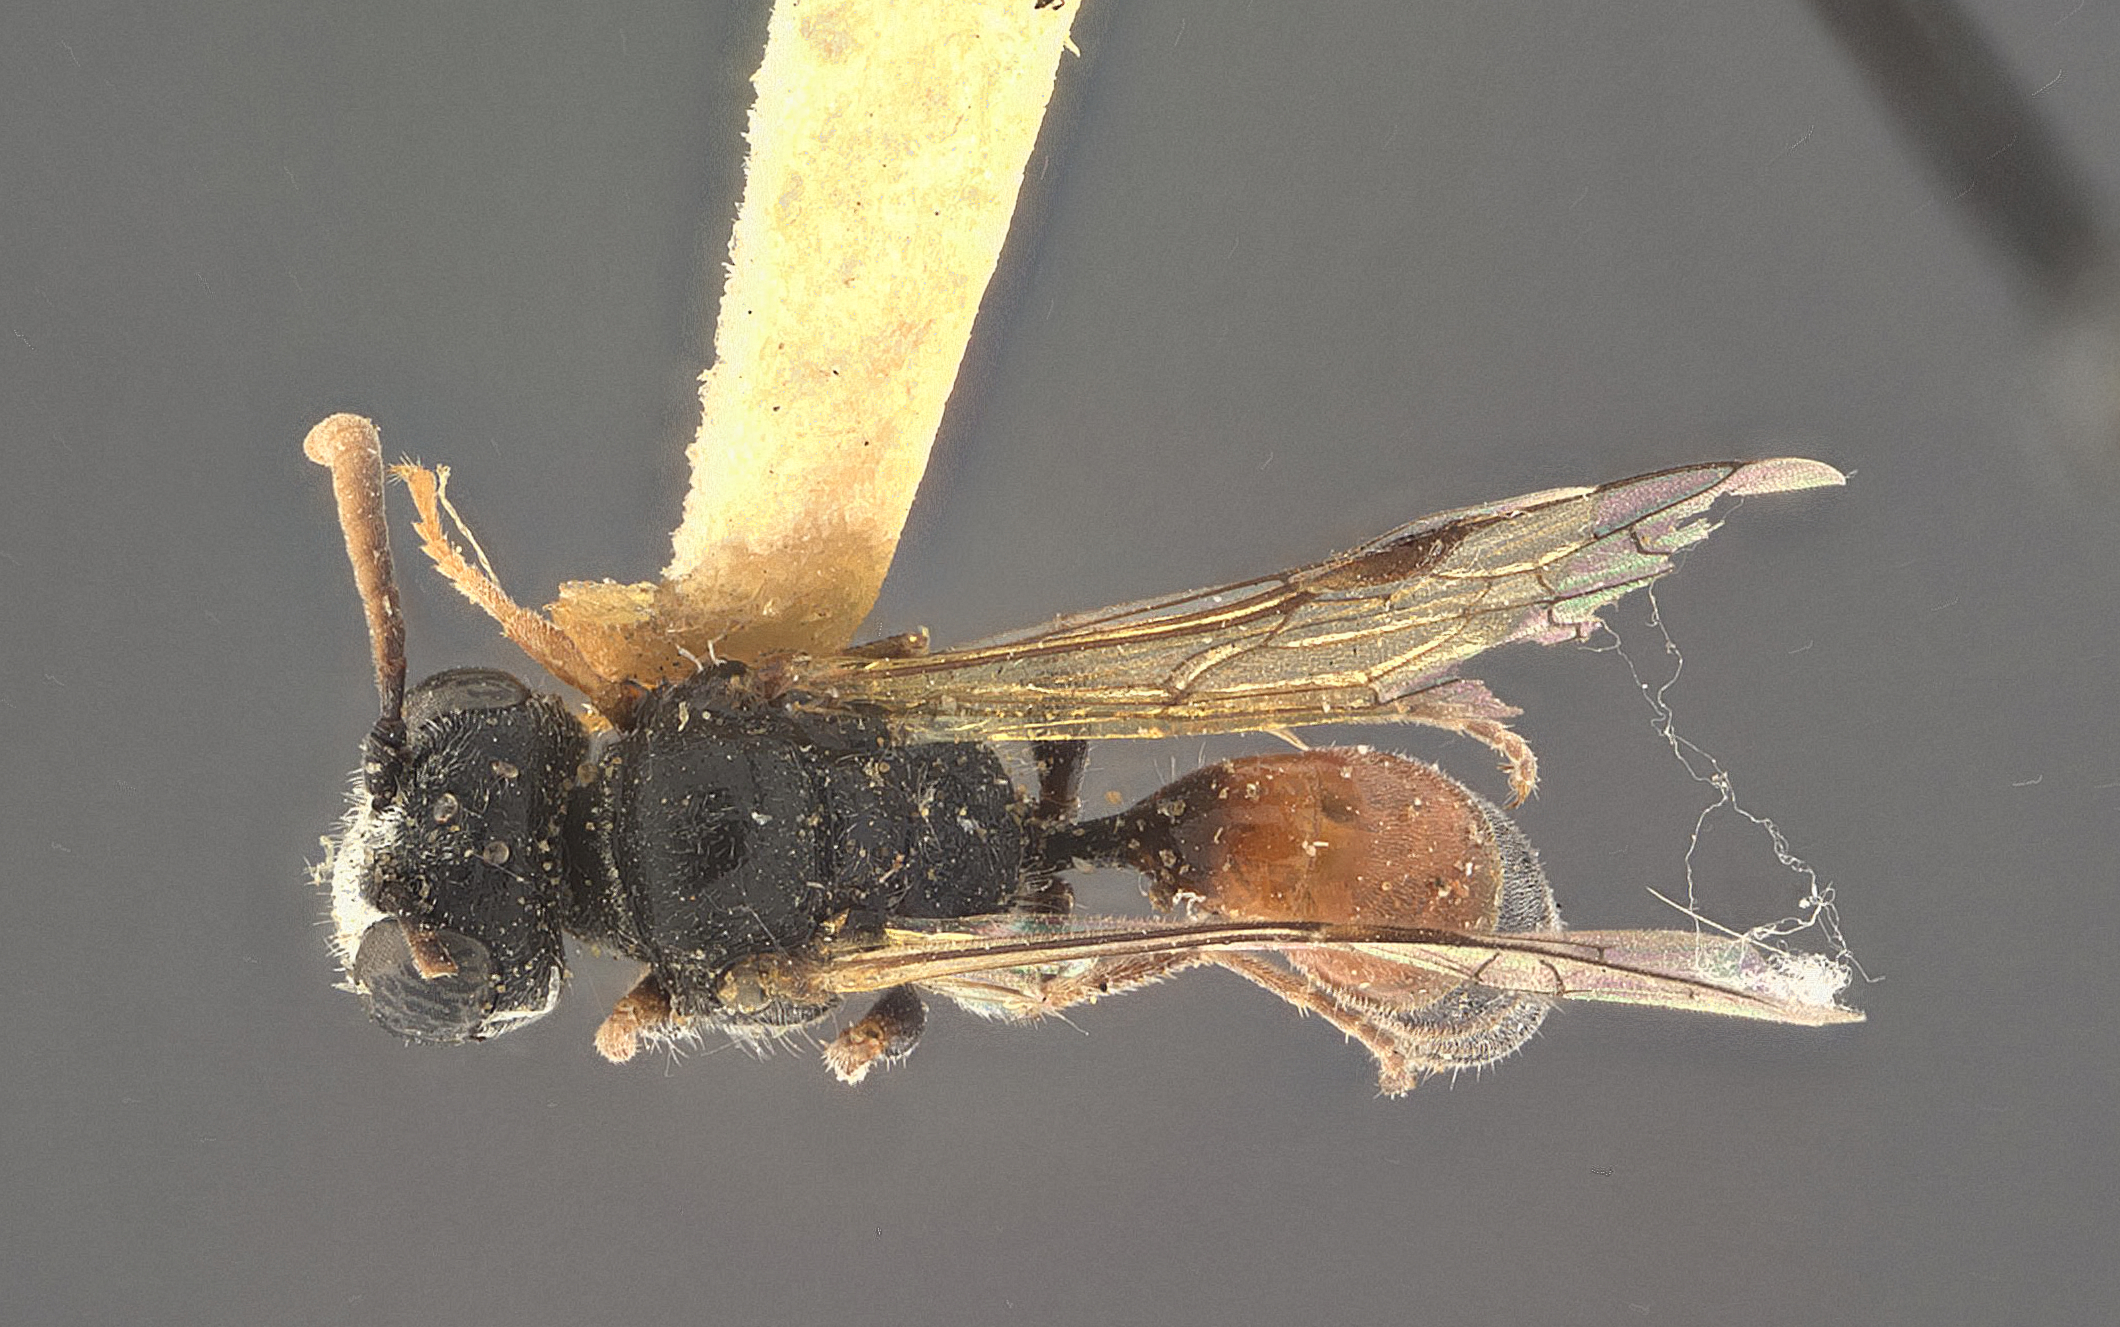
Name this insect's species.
Psen gregarius
